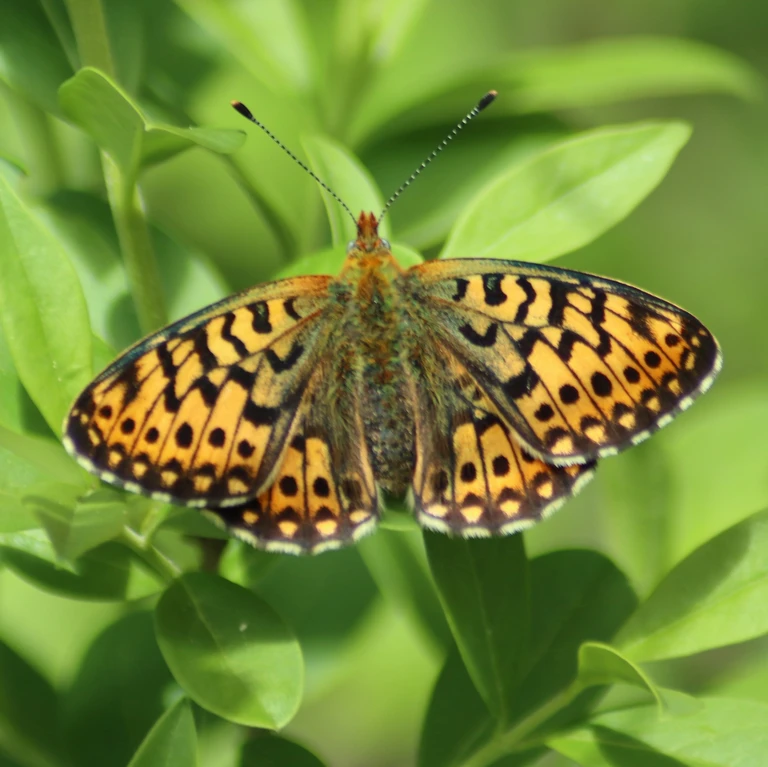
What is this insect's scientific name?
Boloria euphrosyne (also Clossiana euphrosyne)
